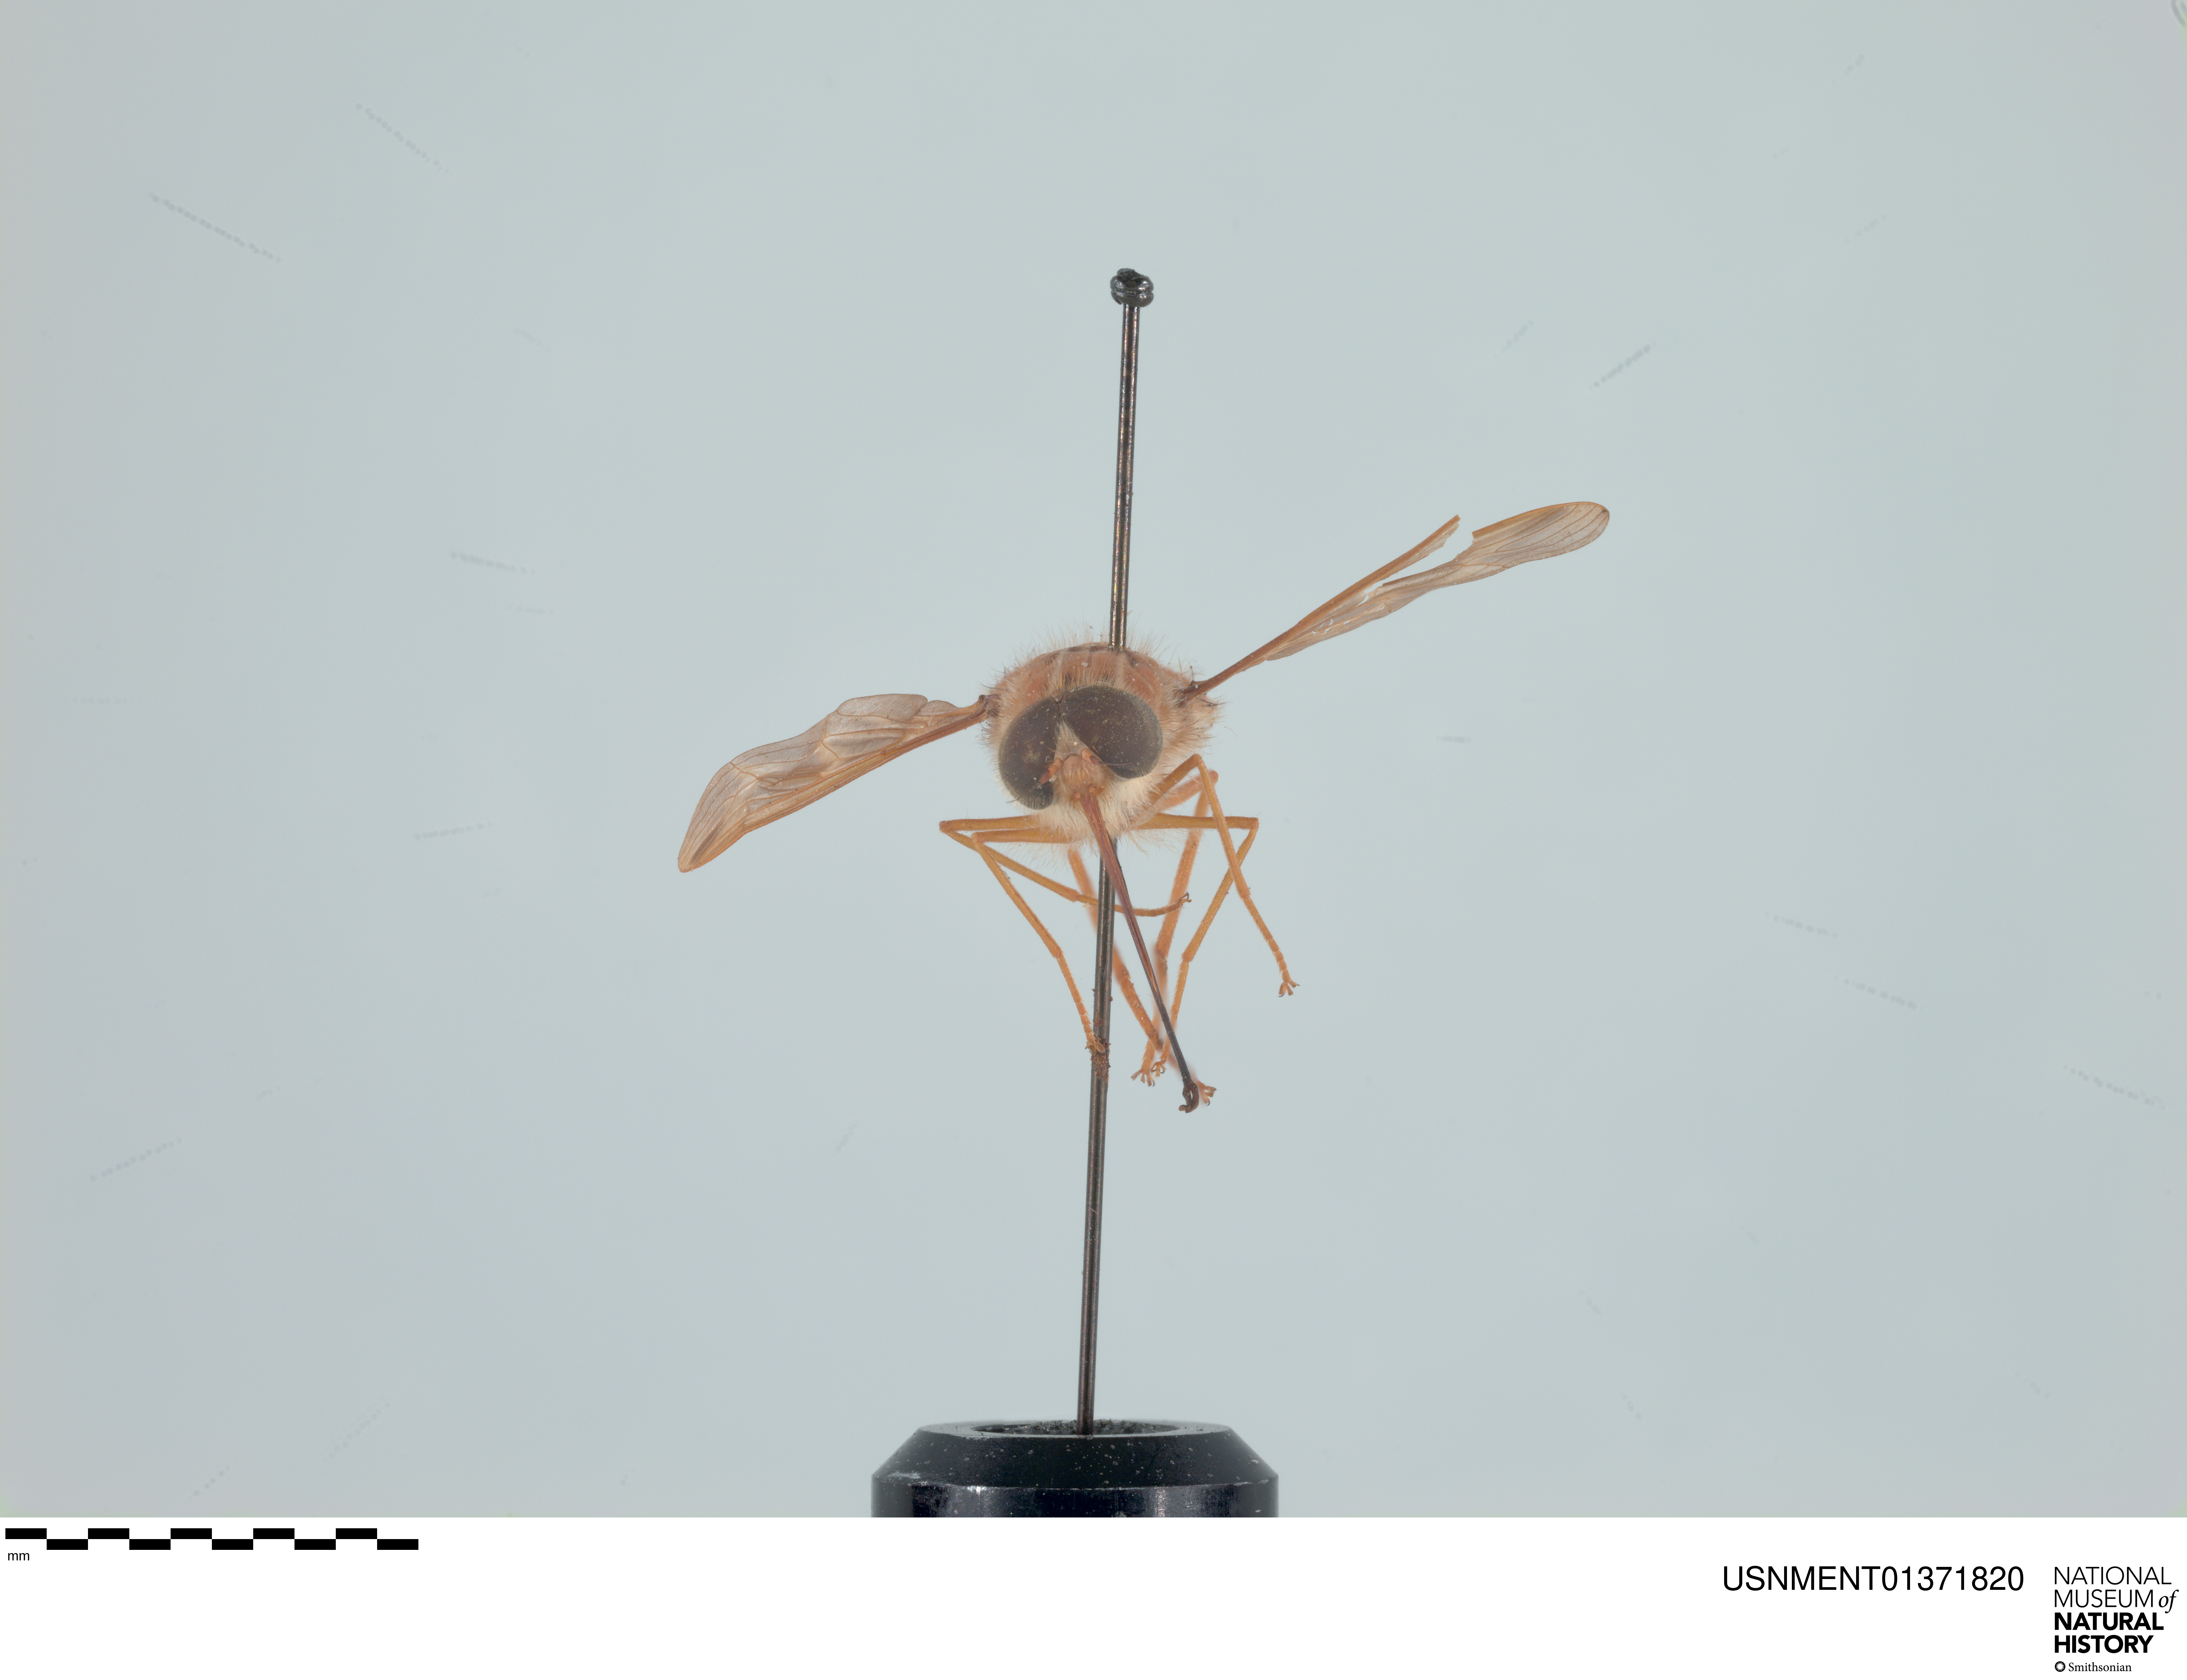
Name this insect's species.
Hirmoneura nubipennis (also Trichophthalma nubipennis)
